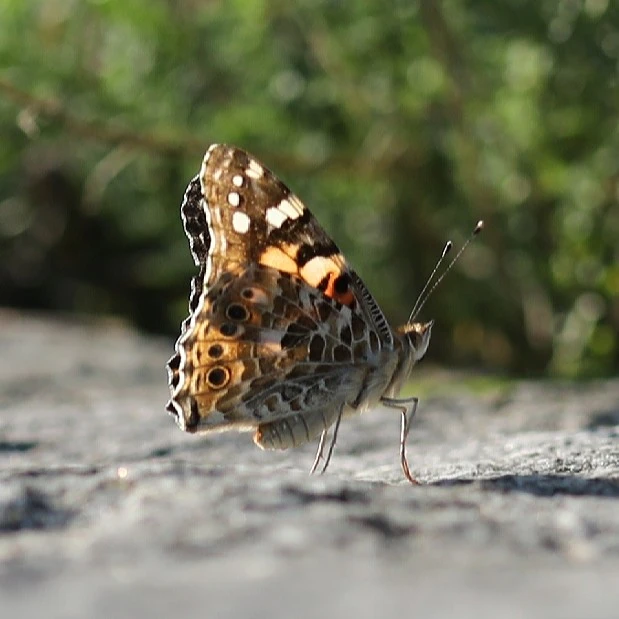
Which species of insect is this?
Vanessa cardui
